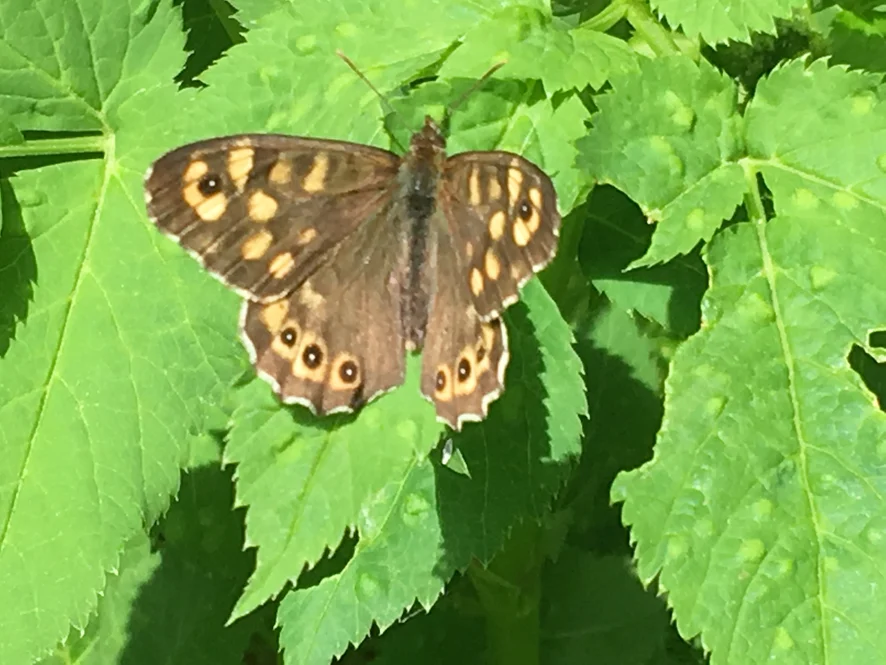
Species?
Pararge aegeria
